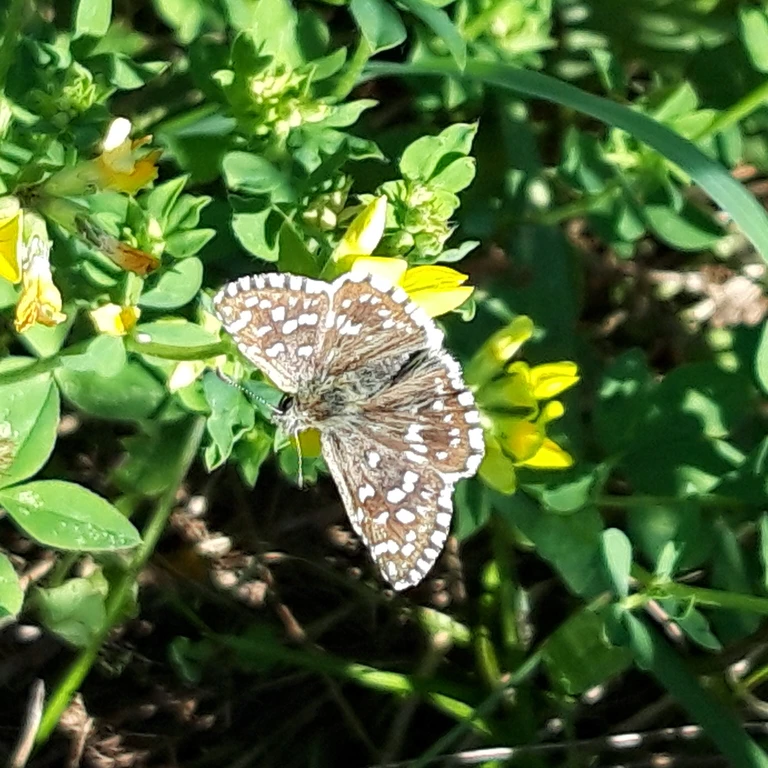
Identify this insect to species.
Pyrgus malvae
